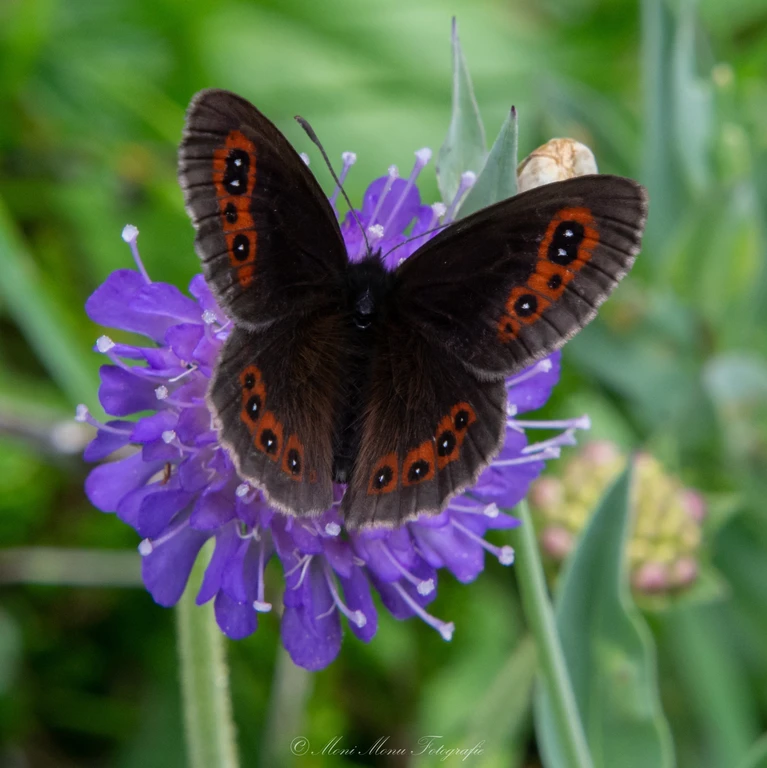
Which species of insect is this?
Erebia aethiops
